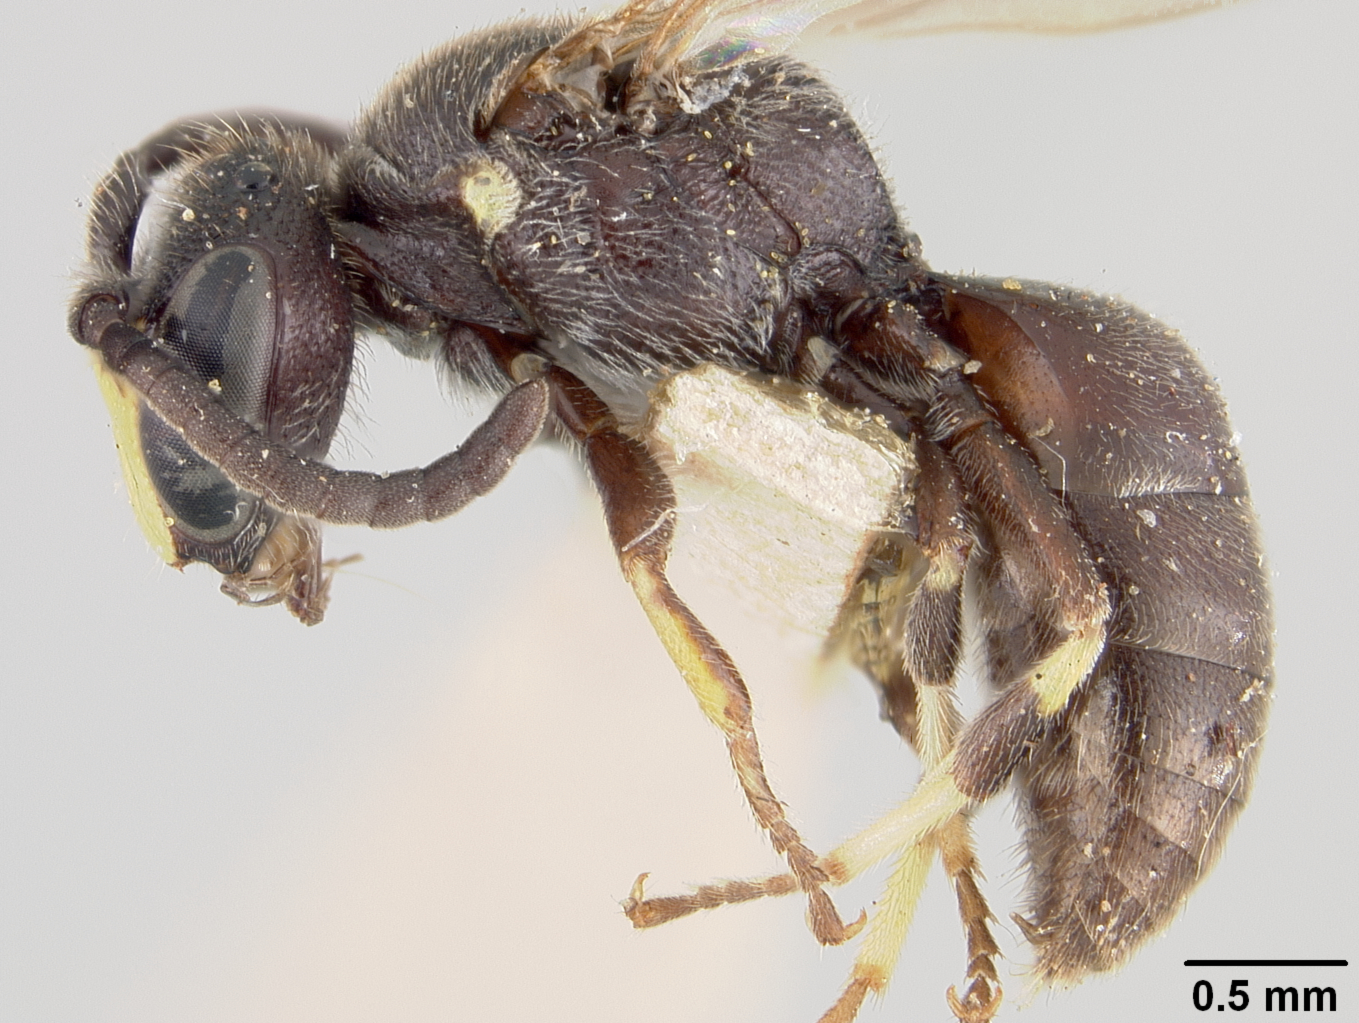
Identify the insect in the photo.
Prosopis citrinifrons
